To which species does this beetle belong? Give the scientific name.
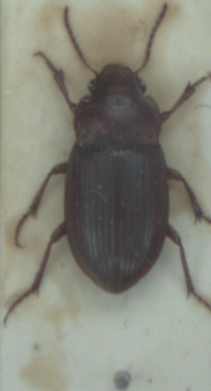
Amara fulva
